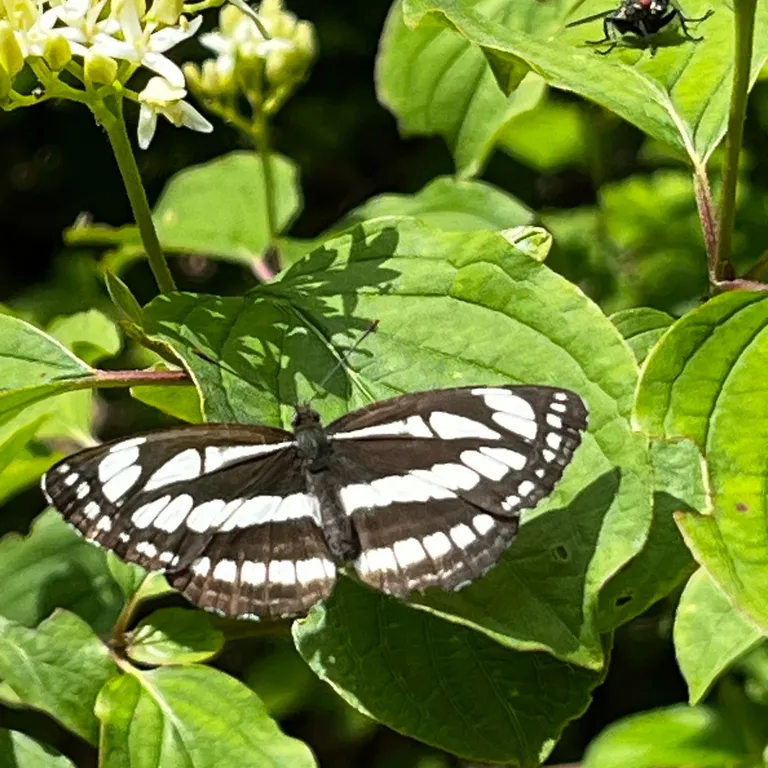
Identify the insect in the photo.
Neptis sappho
